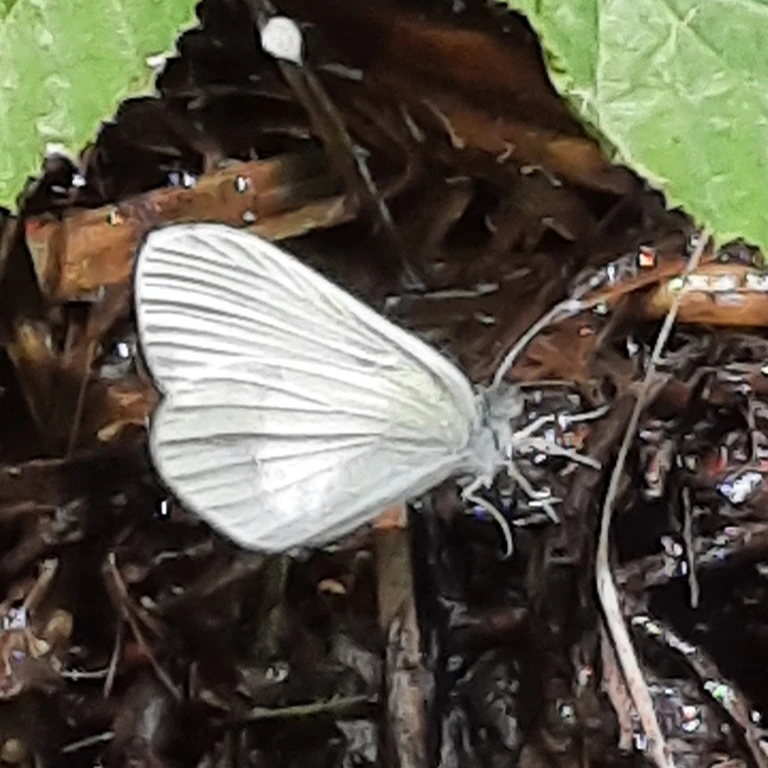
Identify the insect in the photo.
Leptidea sinapis/juvernica
